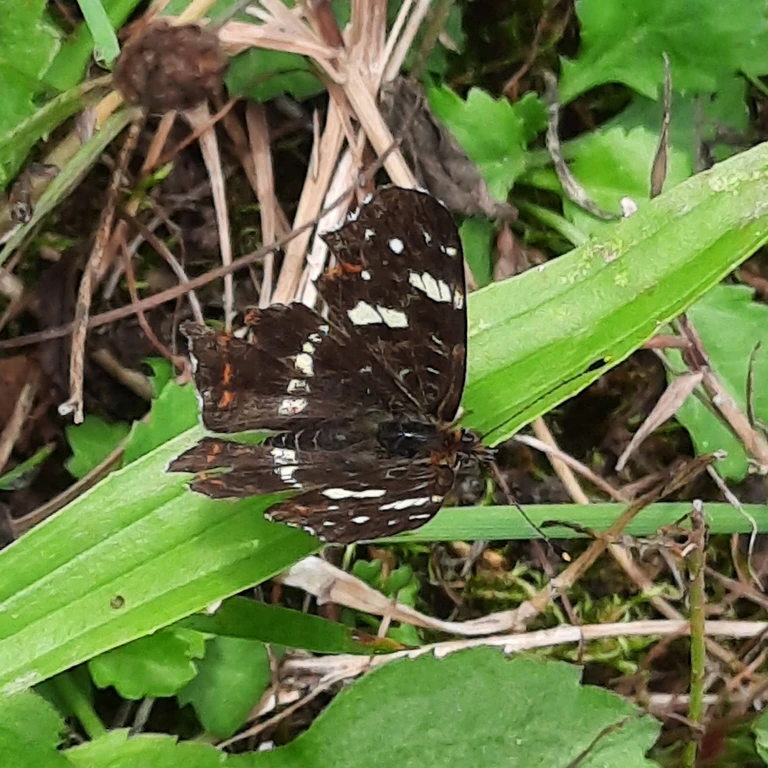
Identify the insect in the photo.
Araschnia levana
